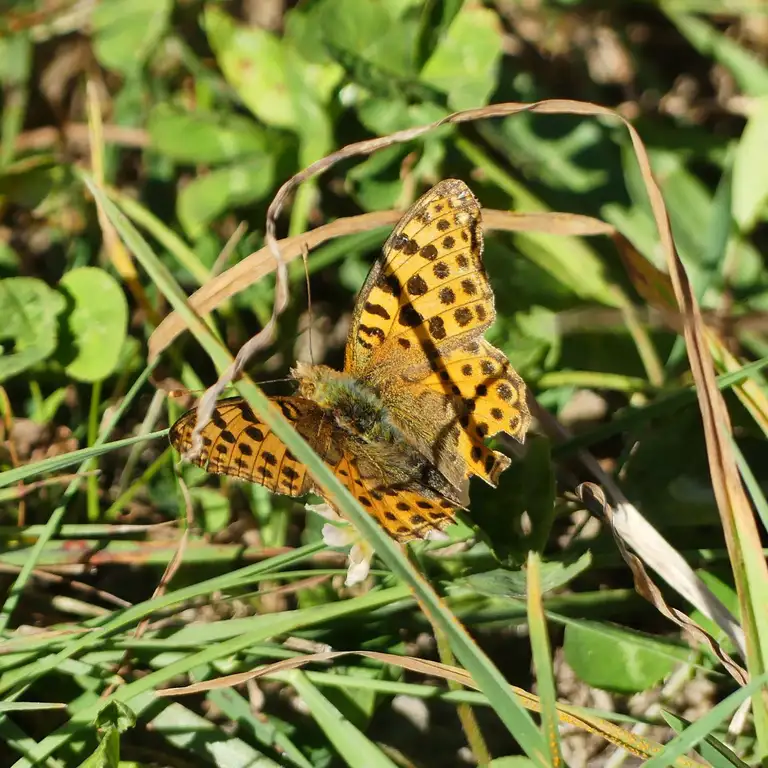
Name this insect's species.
Issoria lathonia
